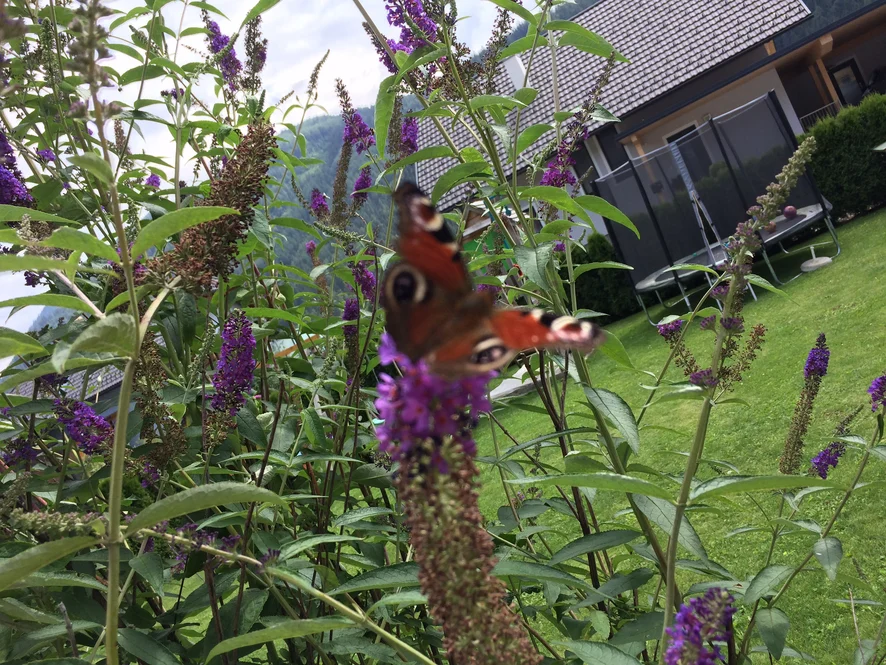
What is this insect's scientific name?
Aglais io
